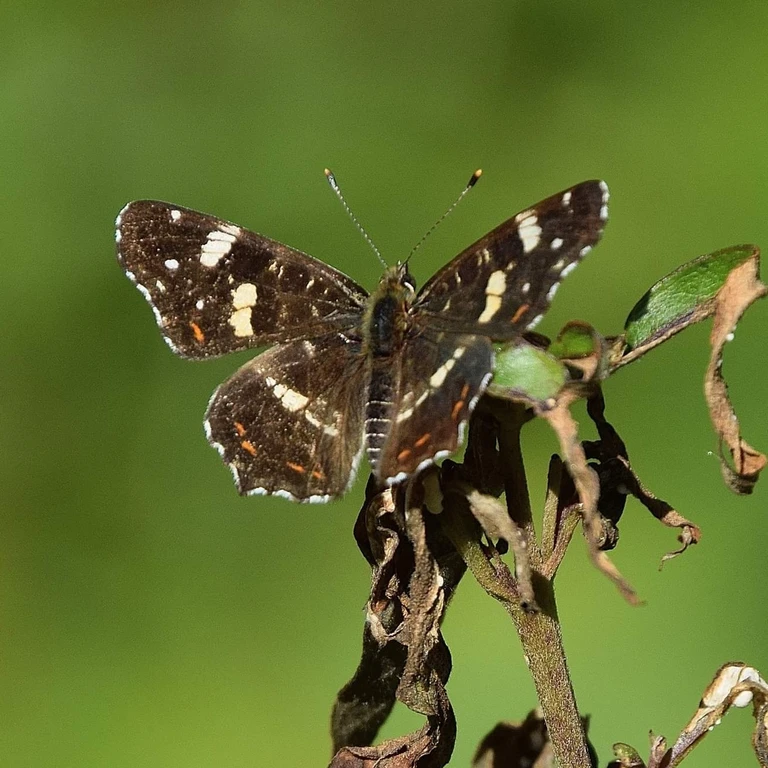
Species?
Araschnia levana
